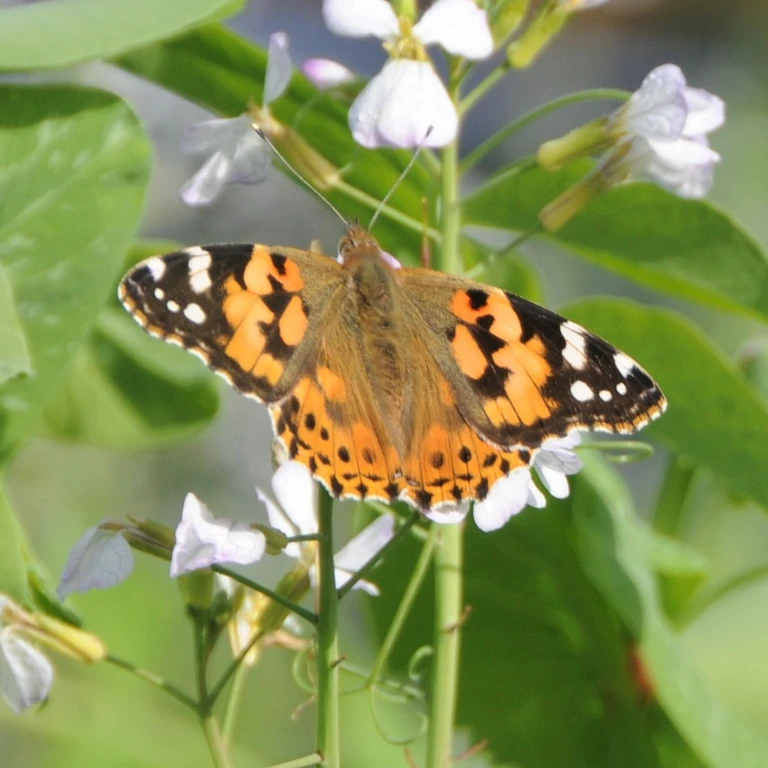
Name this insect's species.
Vanessa cardui
